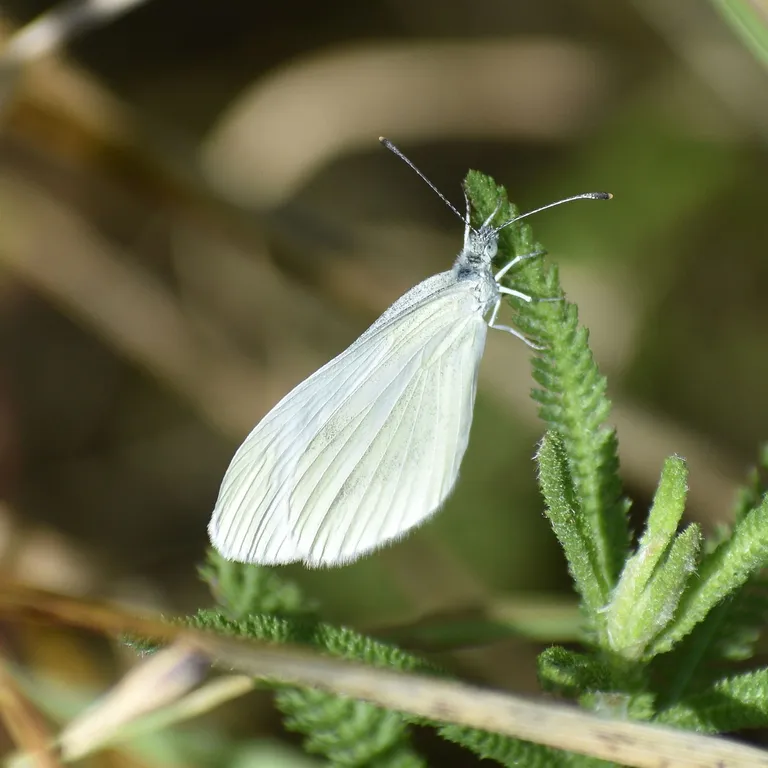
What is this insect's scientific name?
Leptidea sinapis/juvernica
